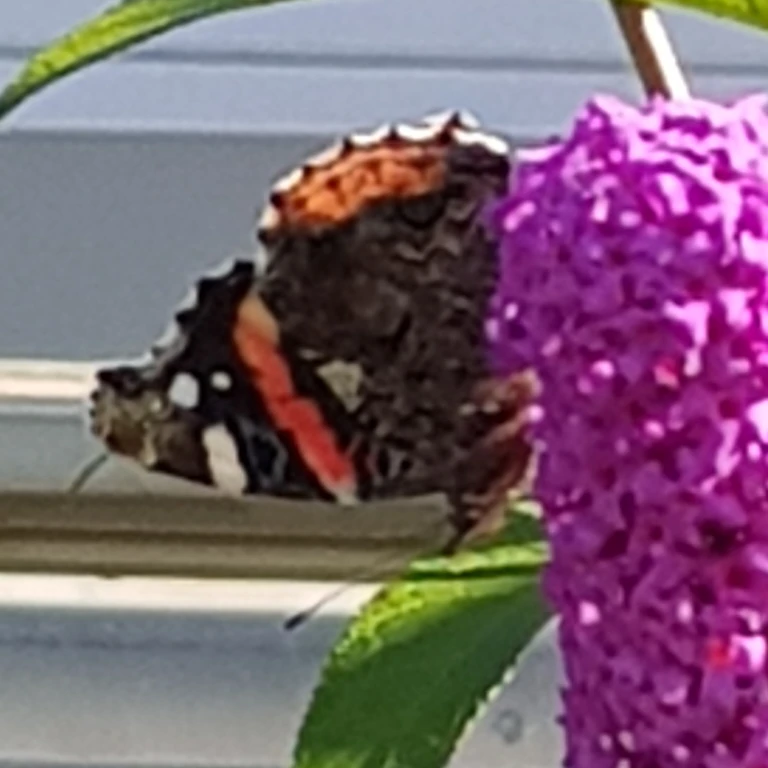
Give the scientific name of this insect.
Vanessa atalanta
